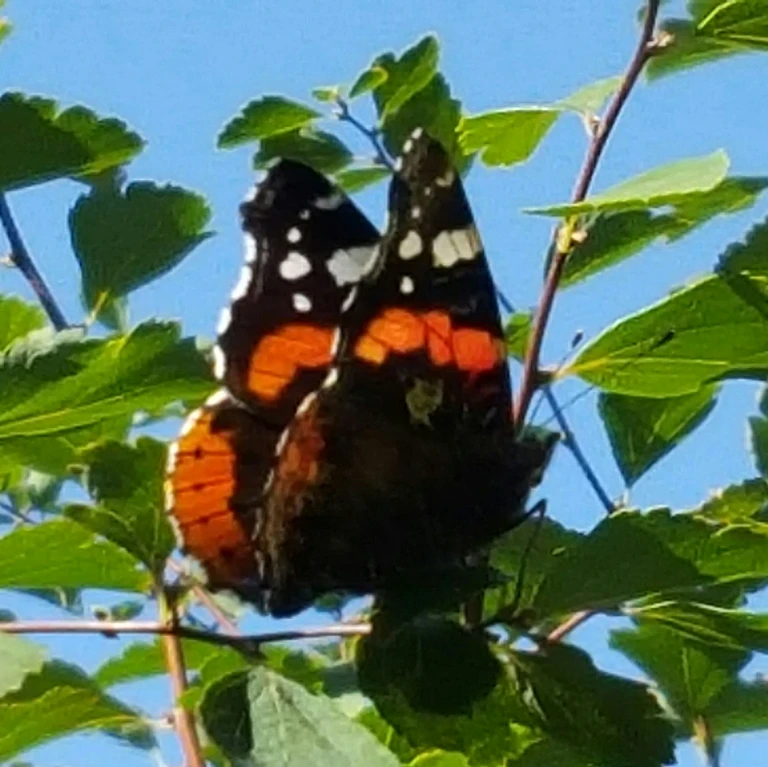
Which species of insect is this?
Vanessa atalanta
